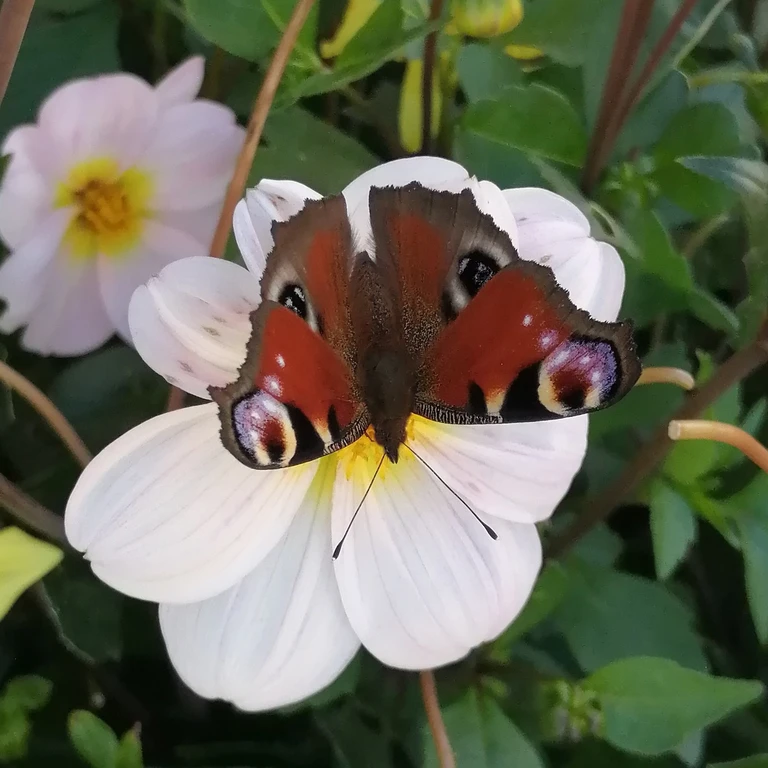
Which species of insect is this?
Aglais io
